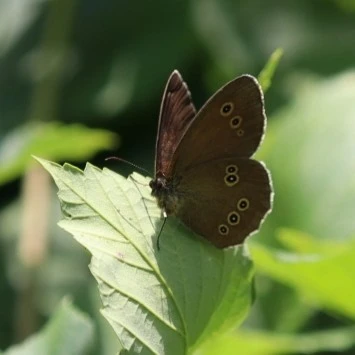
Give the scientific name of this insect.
Aphantopus hyperantus
